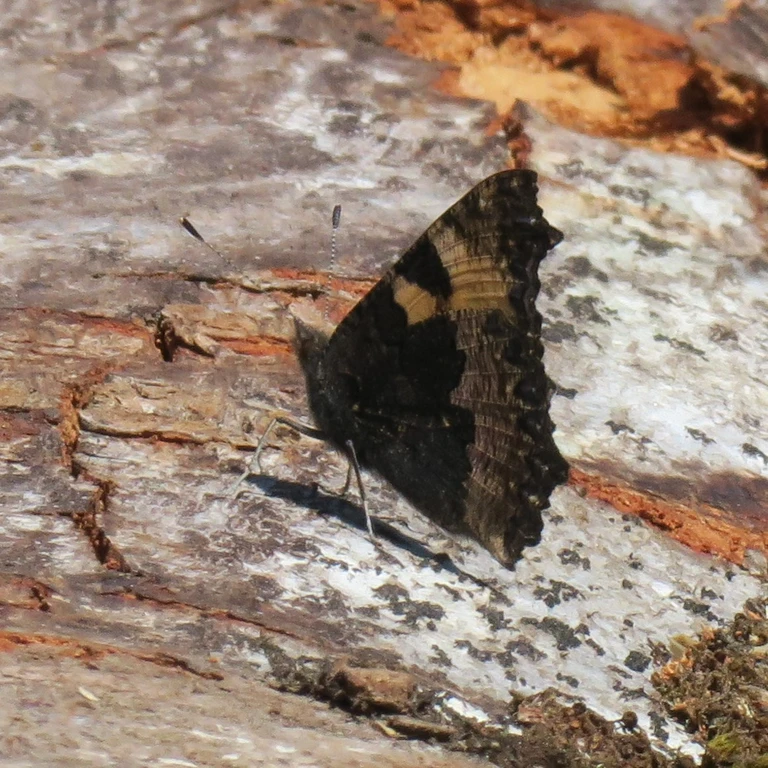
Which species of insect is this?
Aglais urticae
